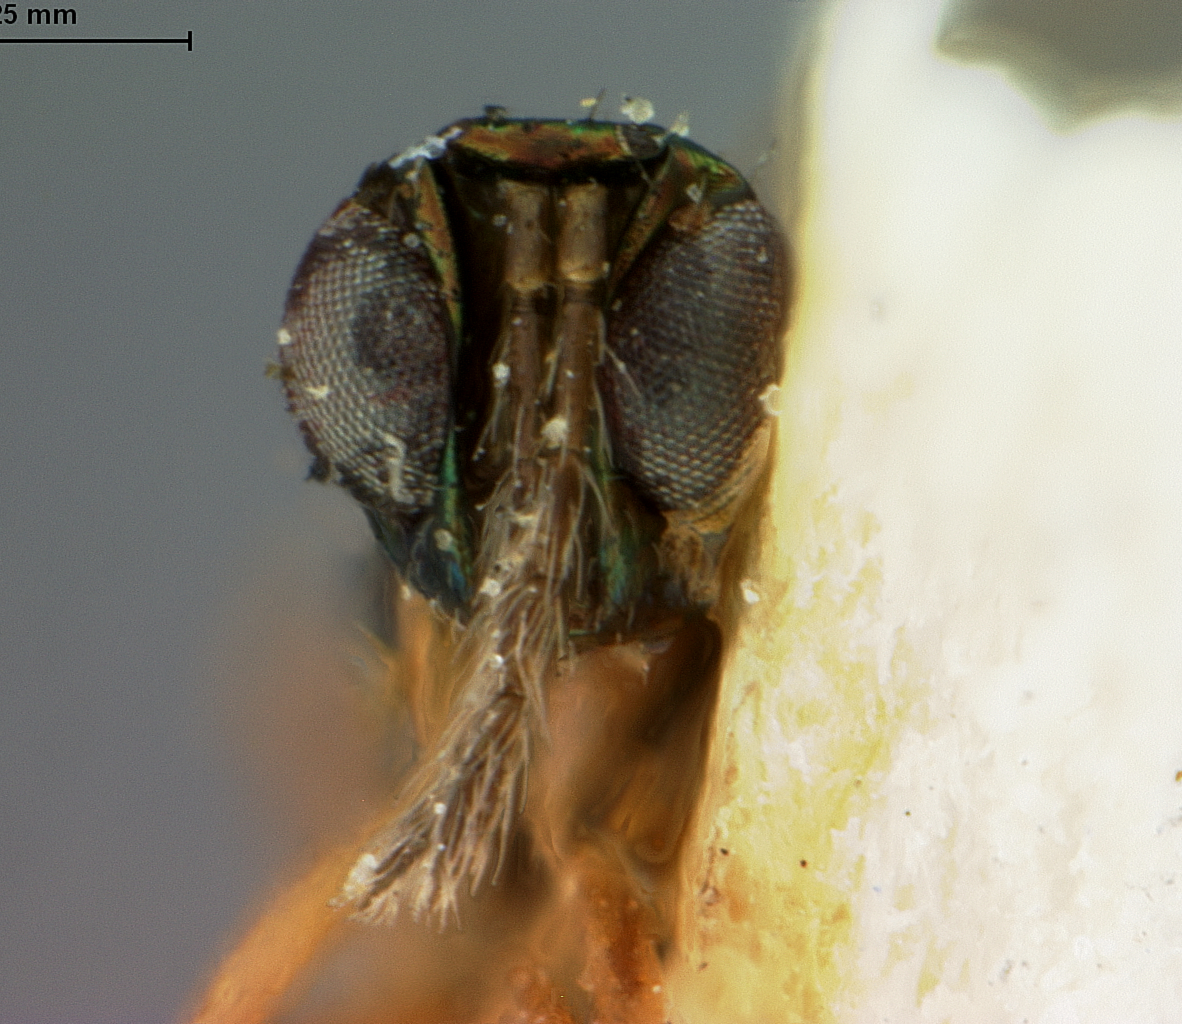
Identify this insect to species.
Terastichus cupreus
